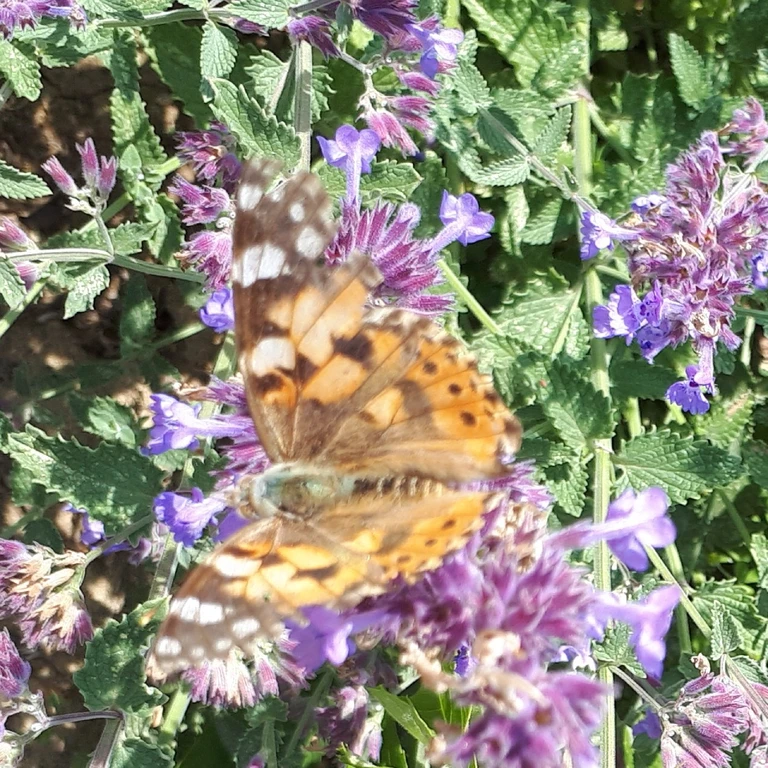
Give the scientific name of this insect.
Vanessa cardui
